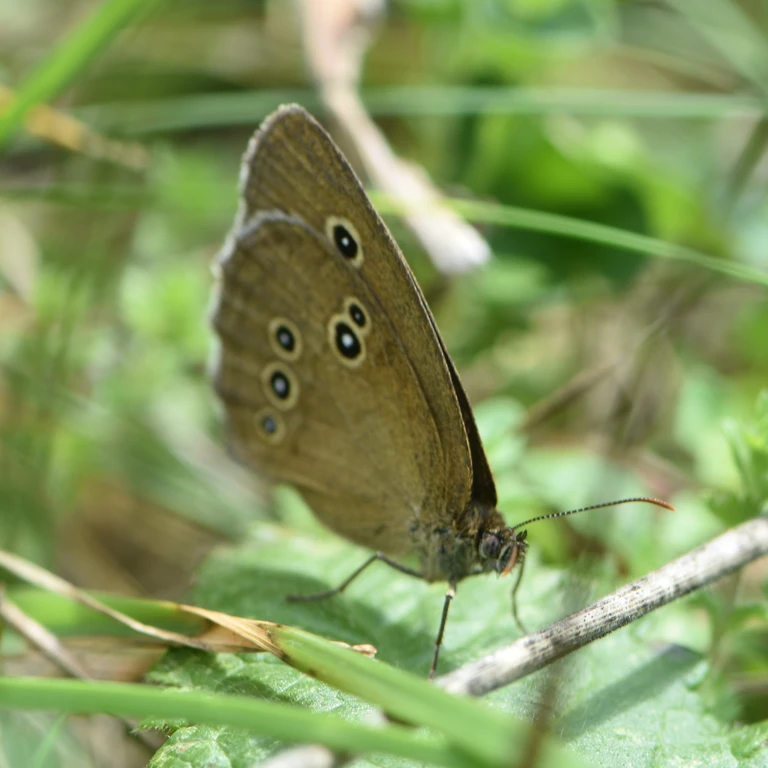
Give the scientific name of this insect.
Aphantopus hyperantus
